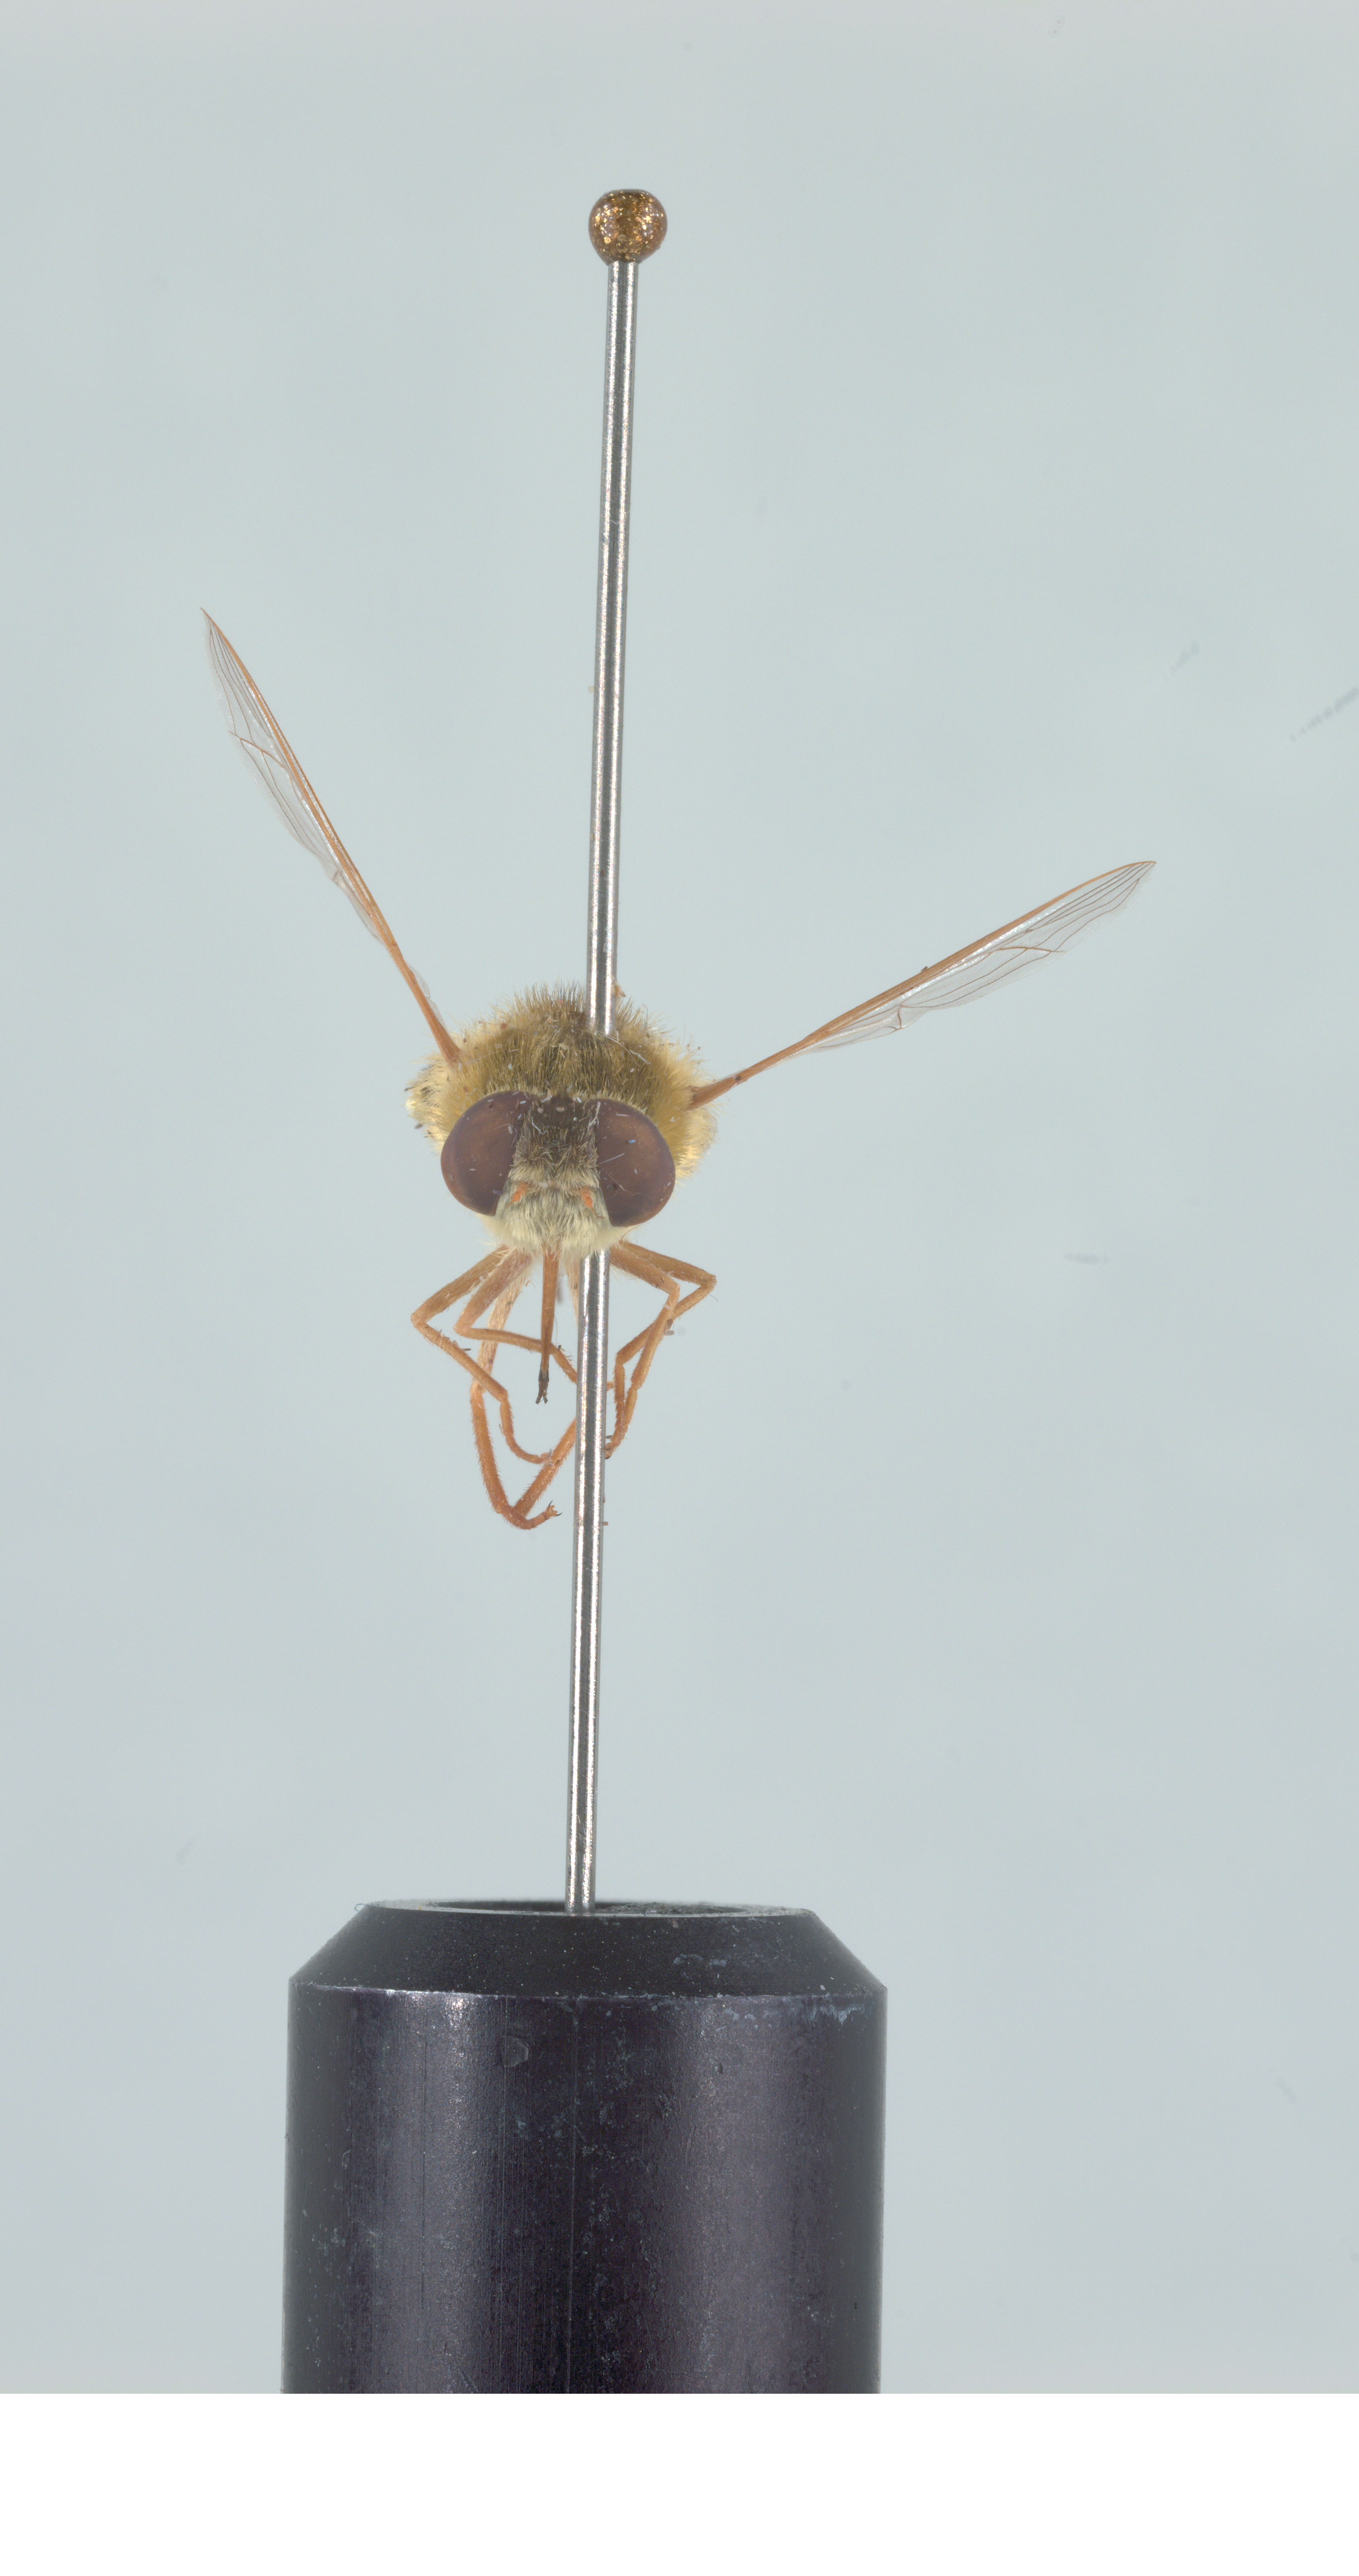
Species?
Neorhynchocephalus sackenii
